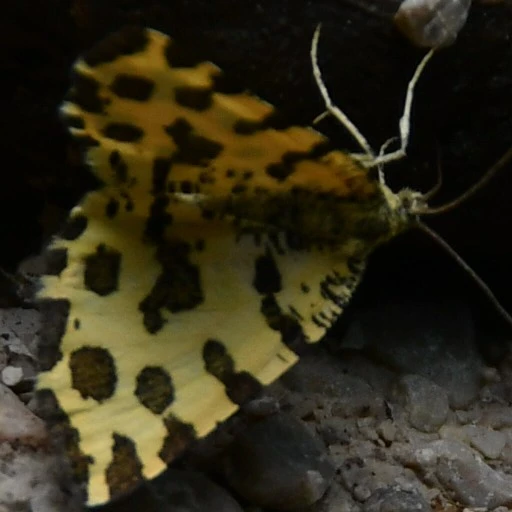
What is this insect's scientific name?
Pseudopanthera macularia
